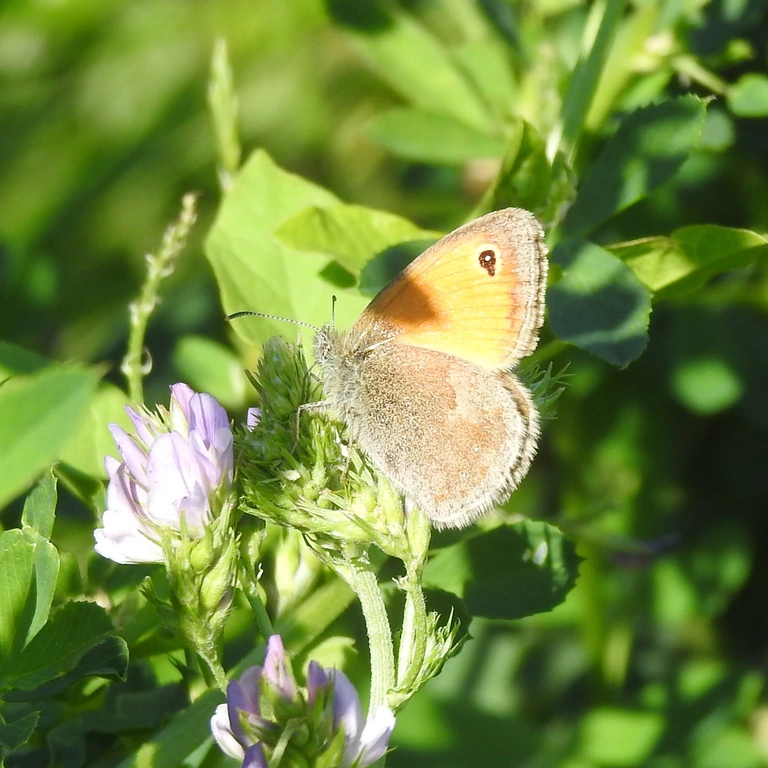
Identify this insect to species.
Coenonympha pamphilus
